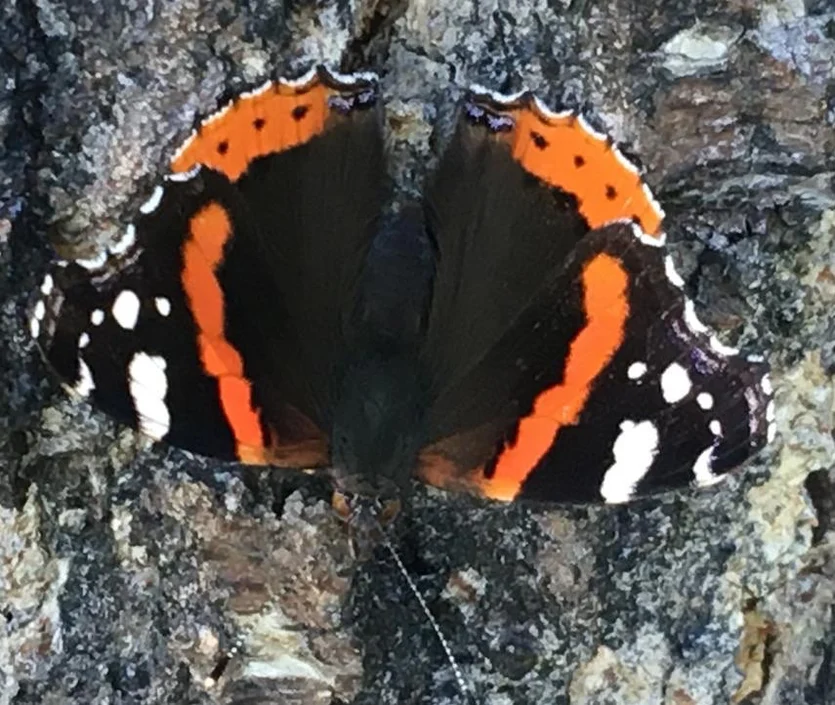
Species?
Vanessa atalanta
